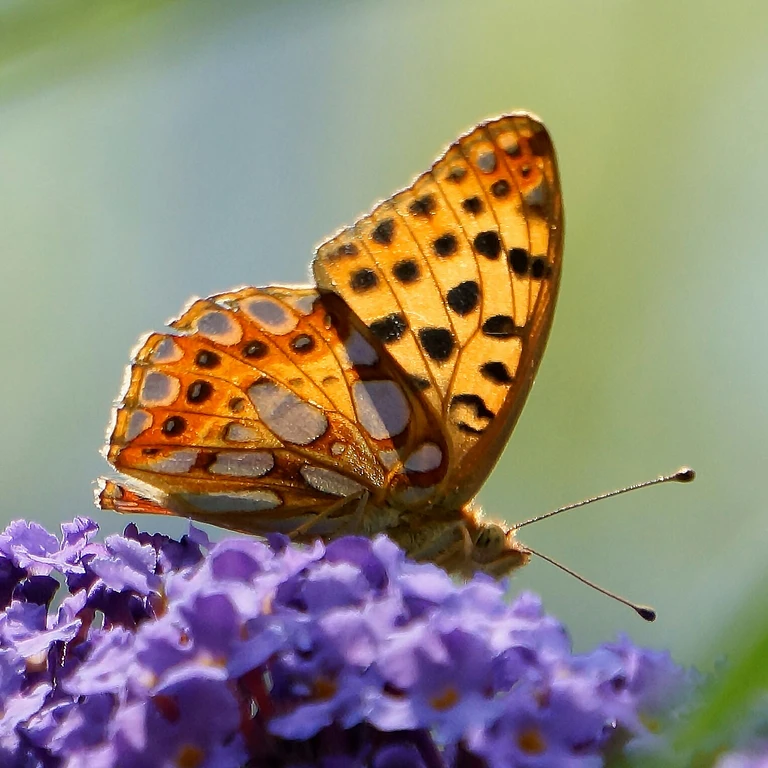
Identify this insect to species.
Issoria lathonia
